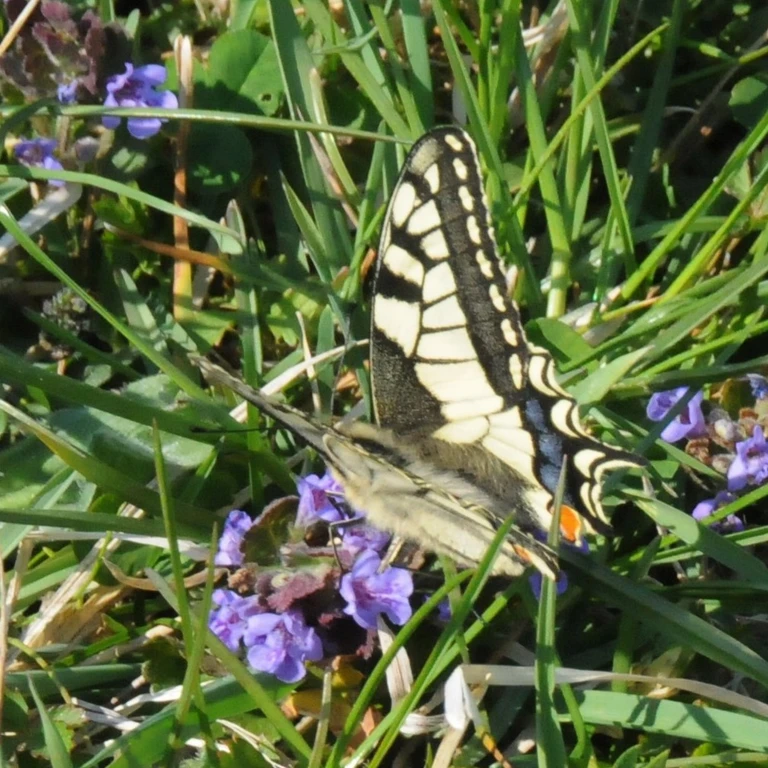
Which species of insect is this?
Papilio machaon
